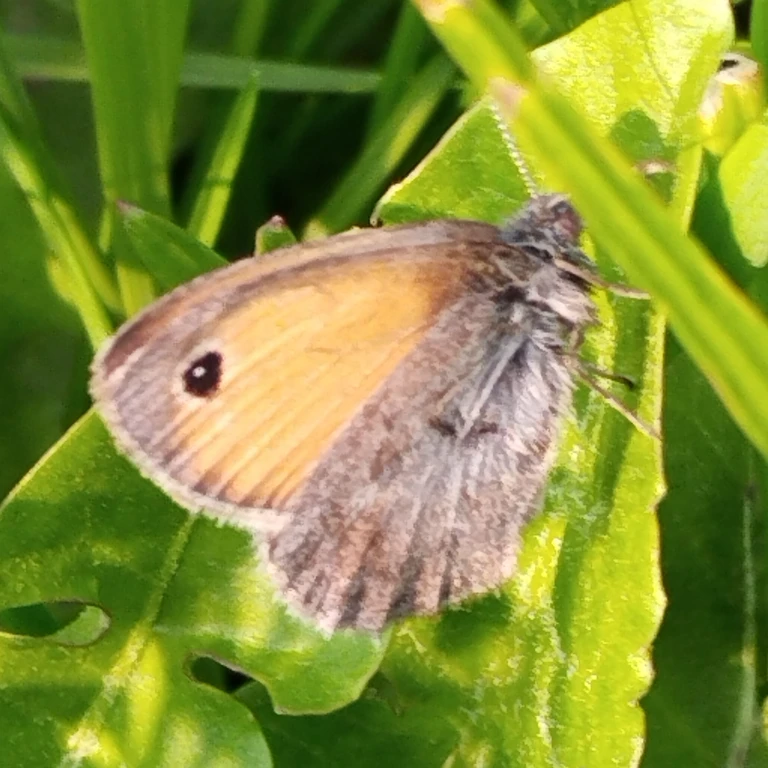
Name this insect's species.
Coenonympha pamphilus
